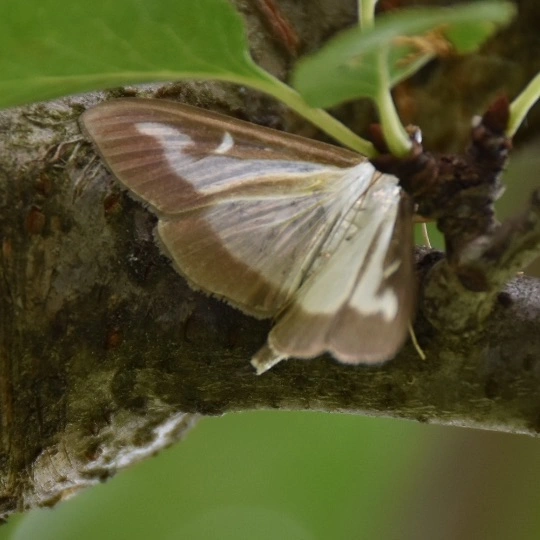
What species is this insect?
Cydalima perspectalis
